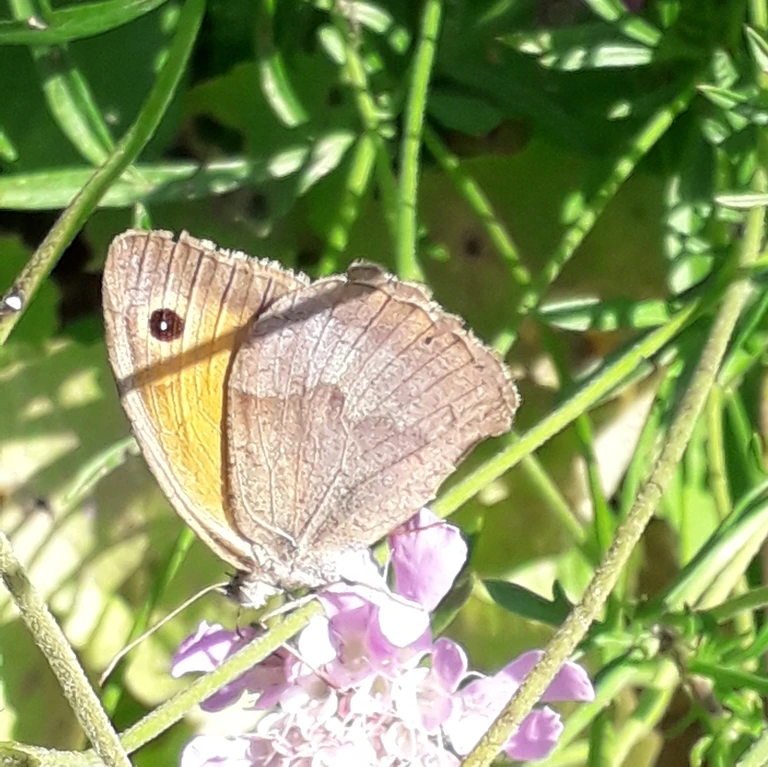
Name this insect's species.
Maniola jurtina
